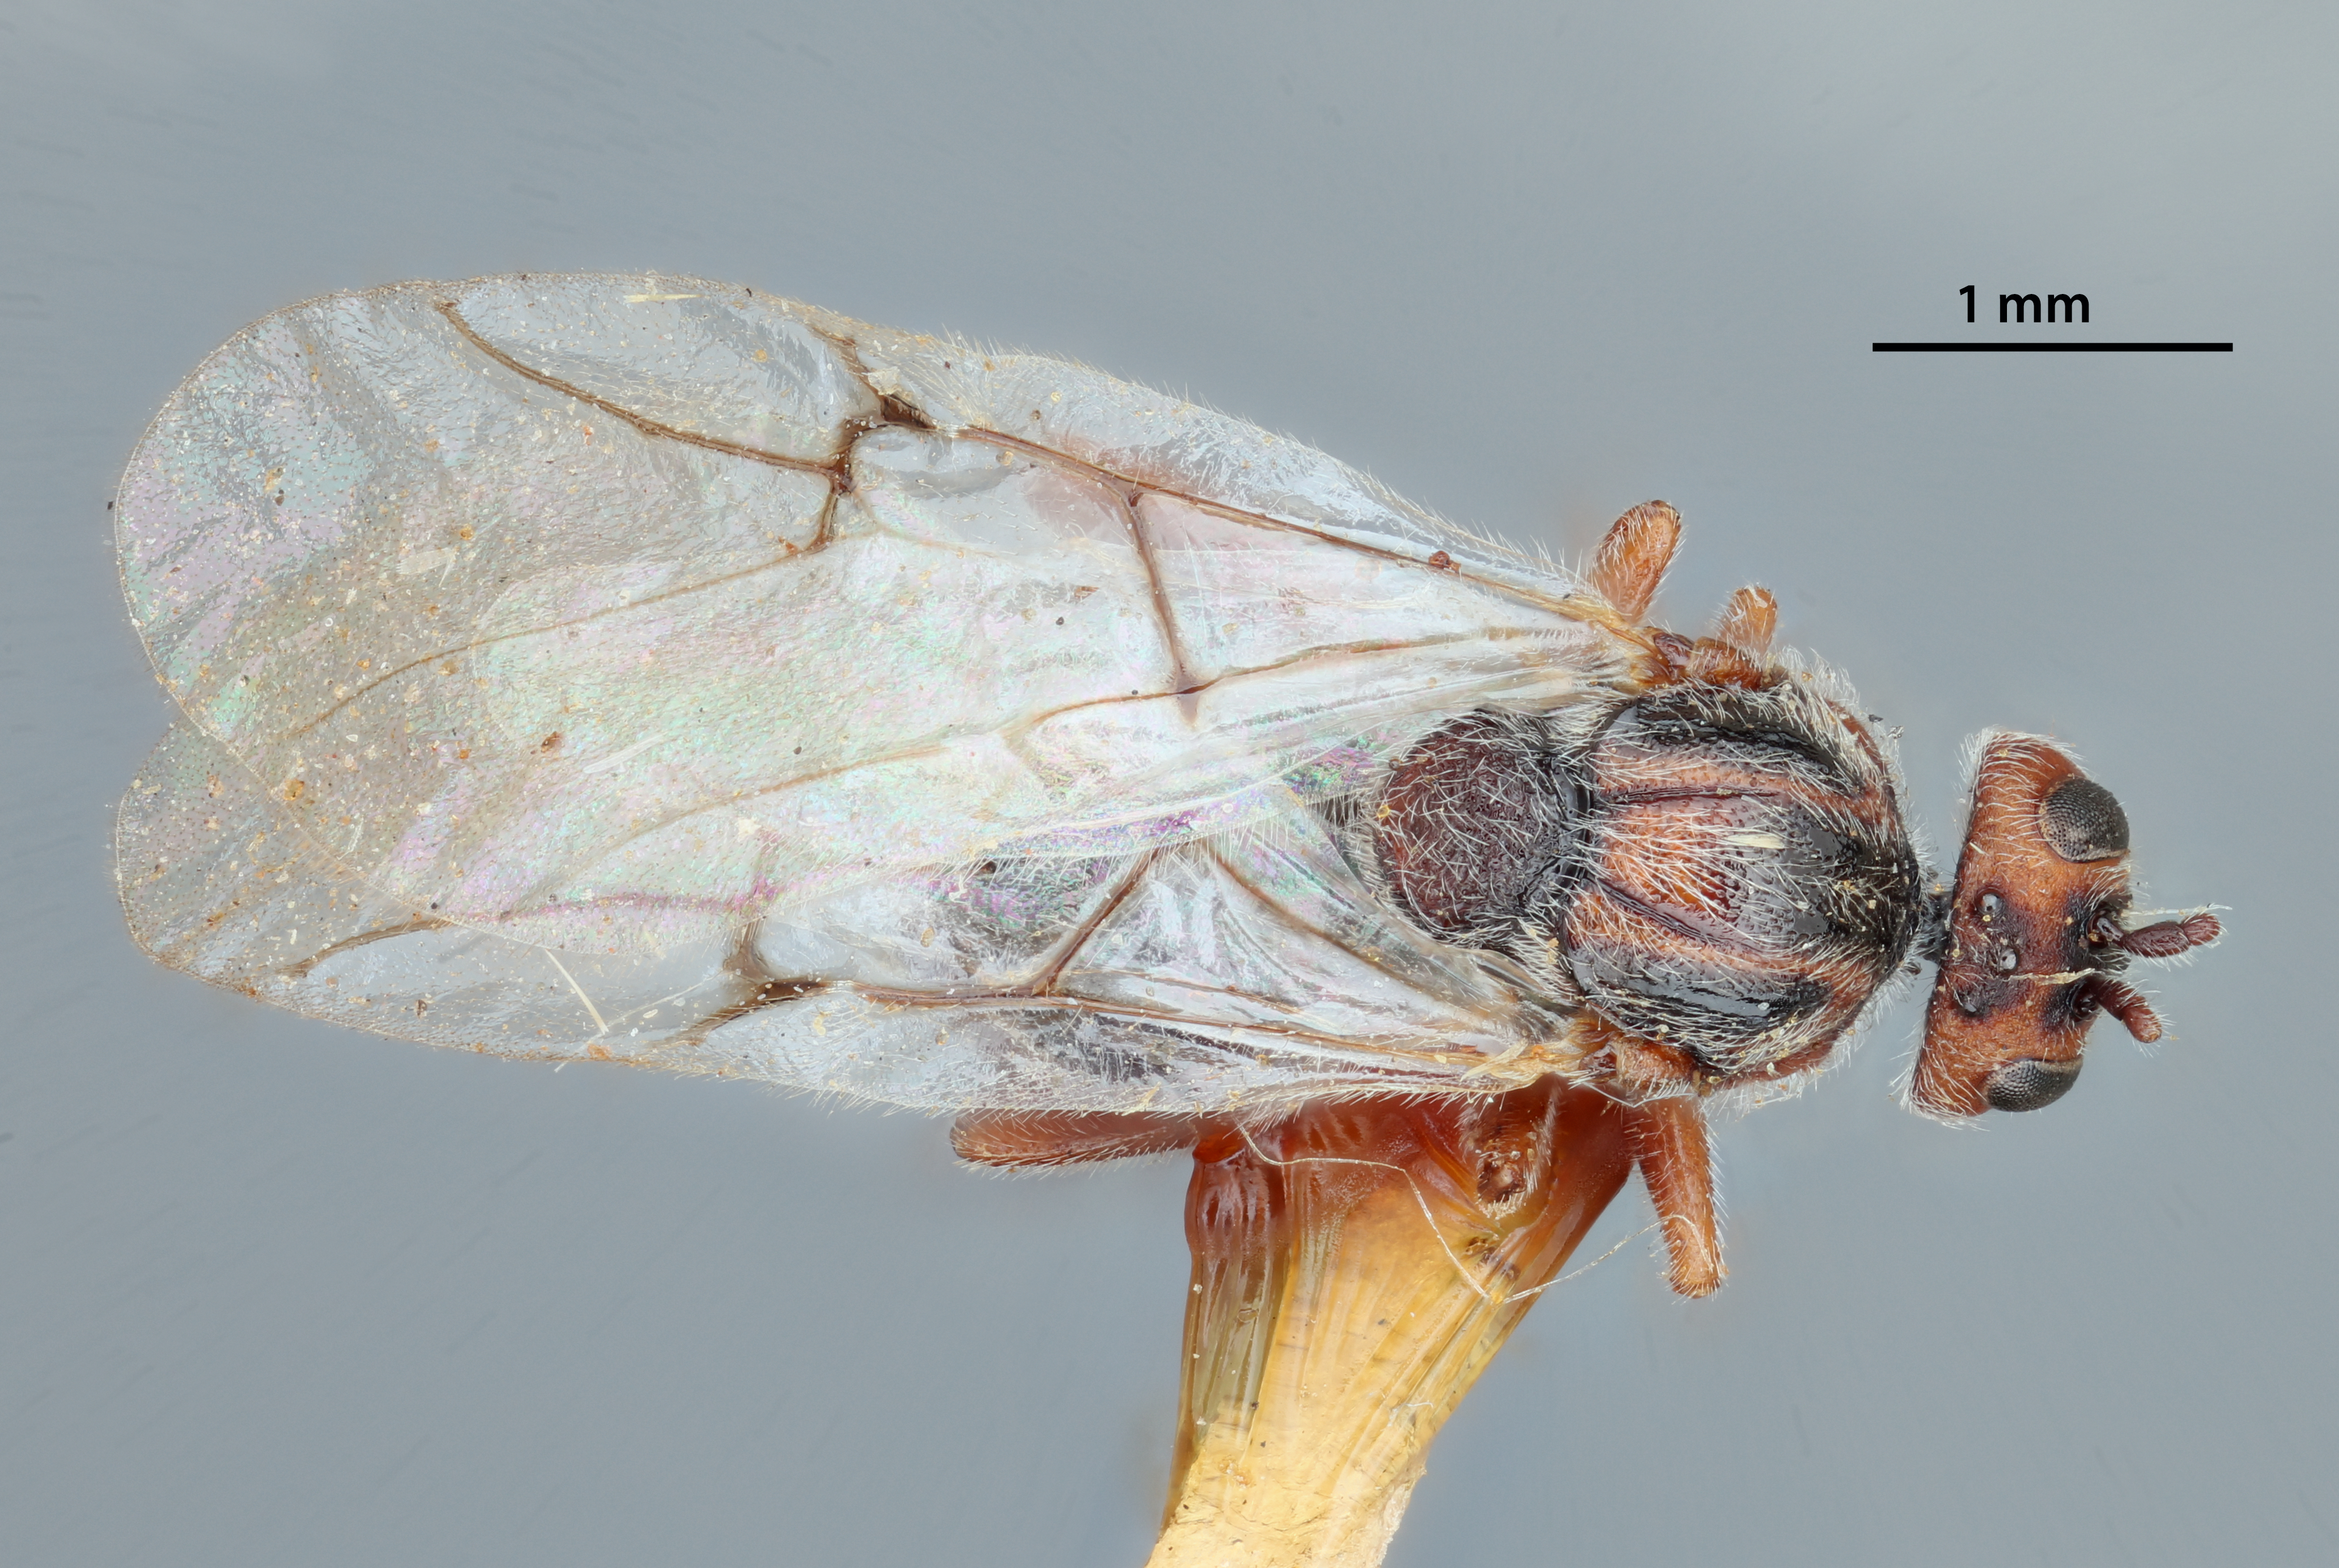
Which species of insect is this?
Holcaspis colorado
